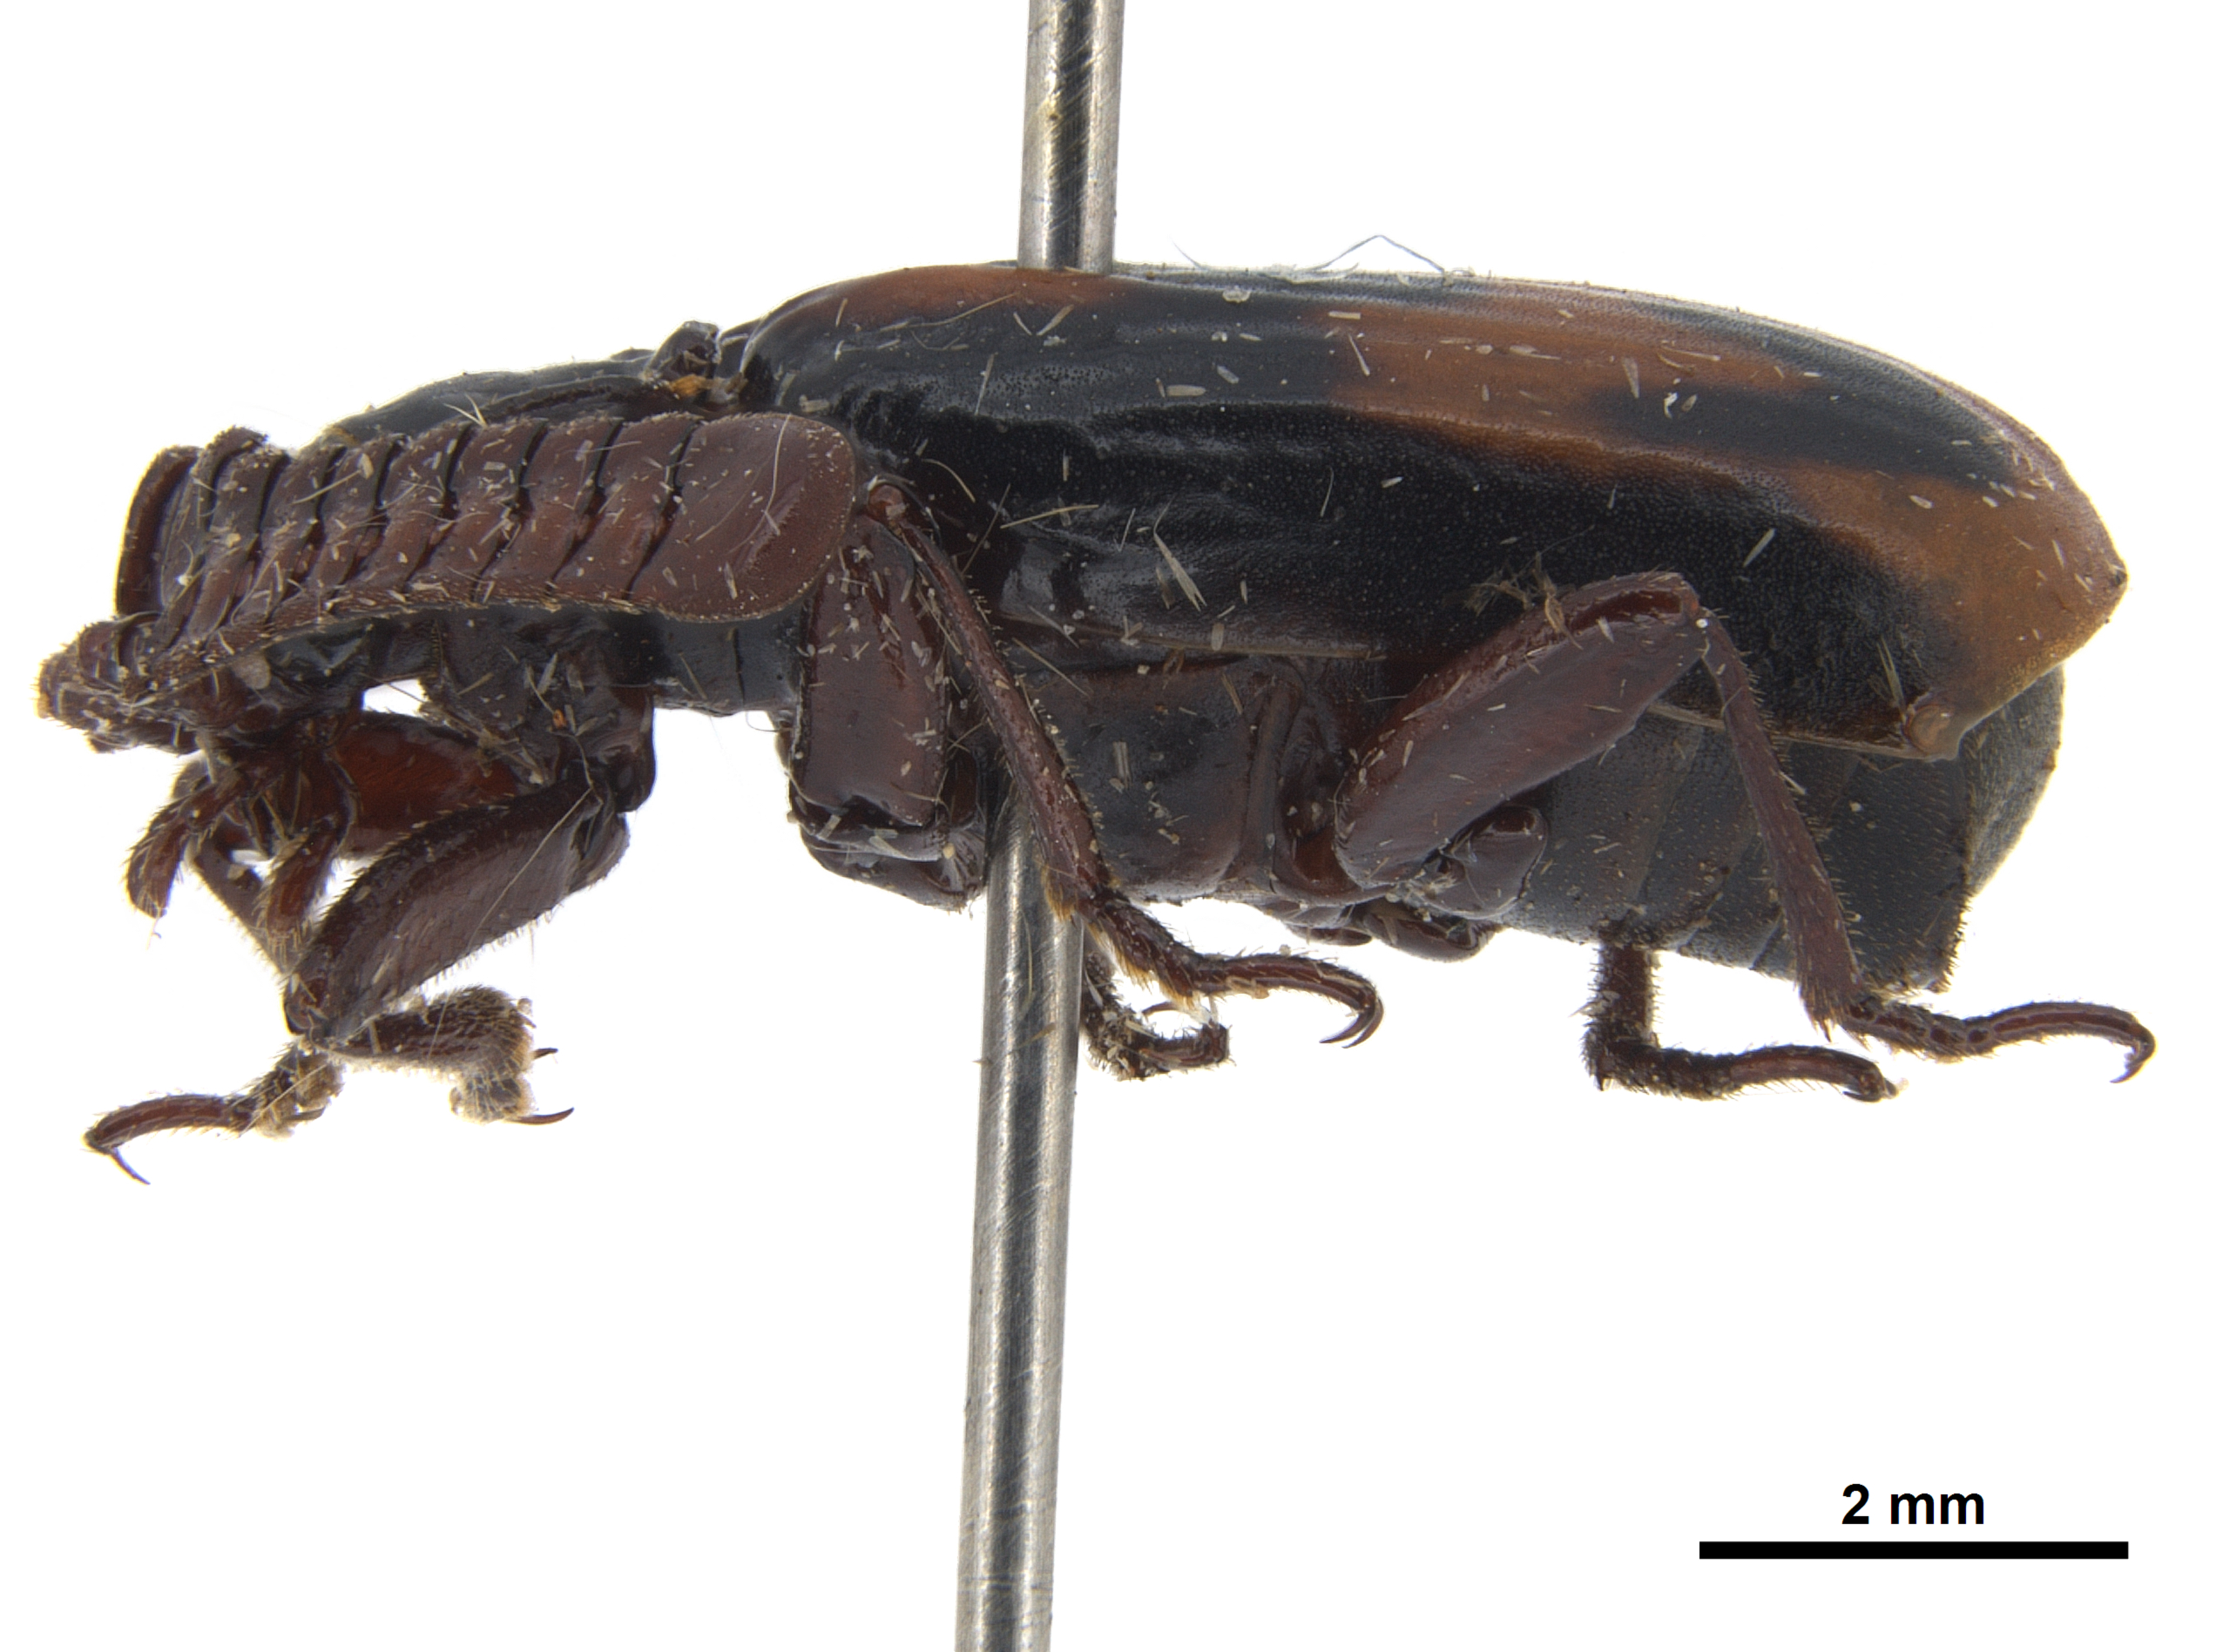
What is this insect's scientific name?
Heteropaussus taprobanensis (also Pleuropterus taprobanensis)
